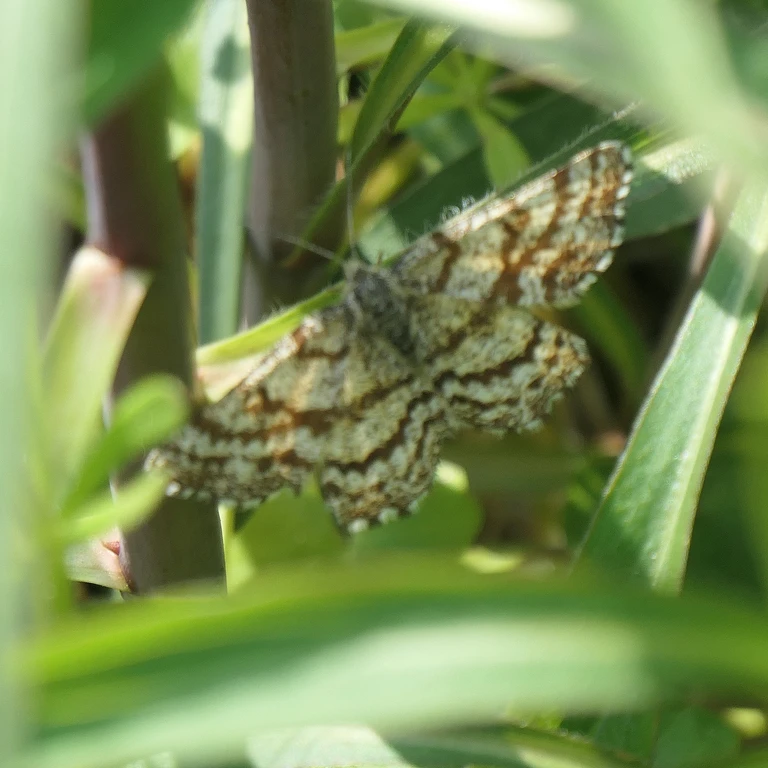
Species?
Ematurga atomaria
